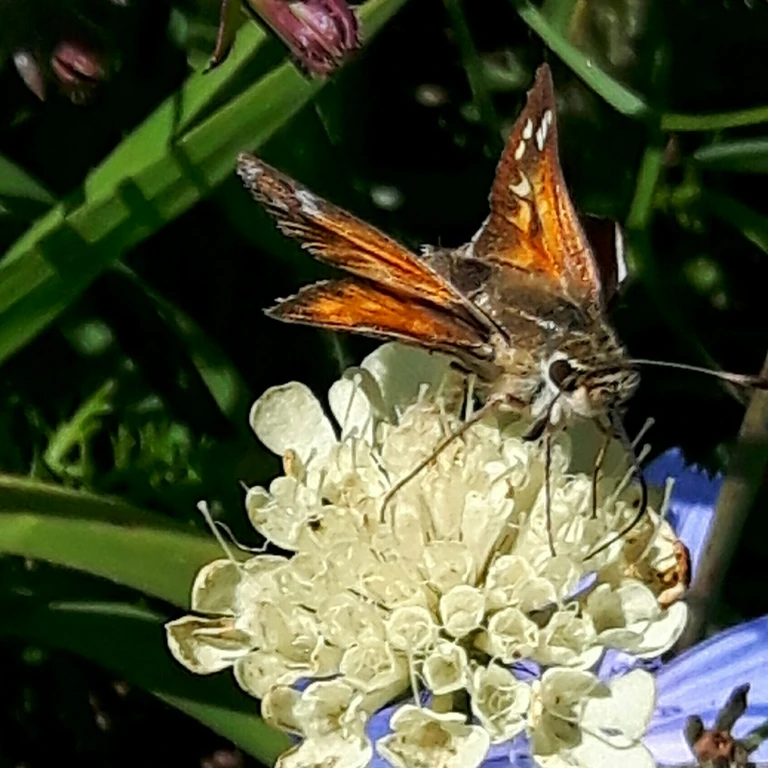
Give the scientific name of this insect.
Hesperia comma
